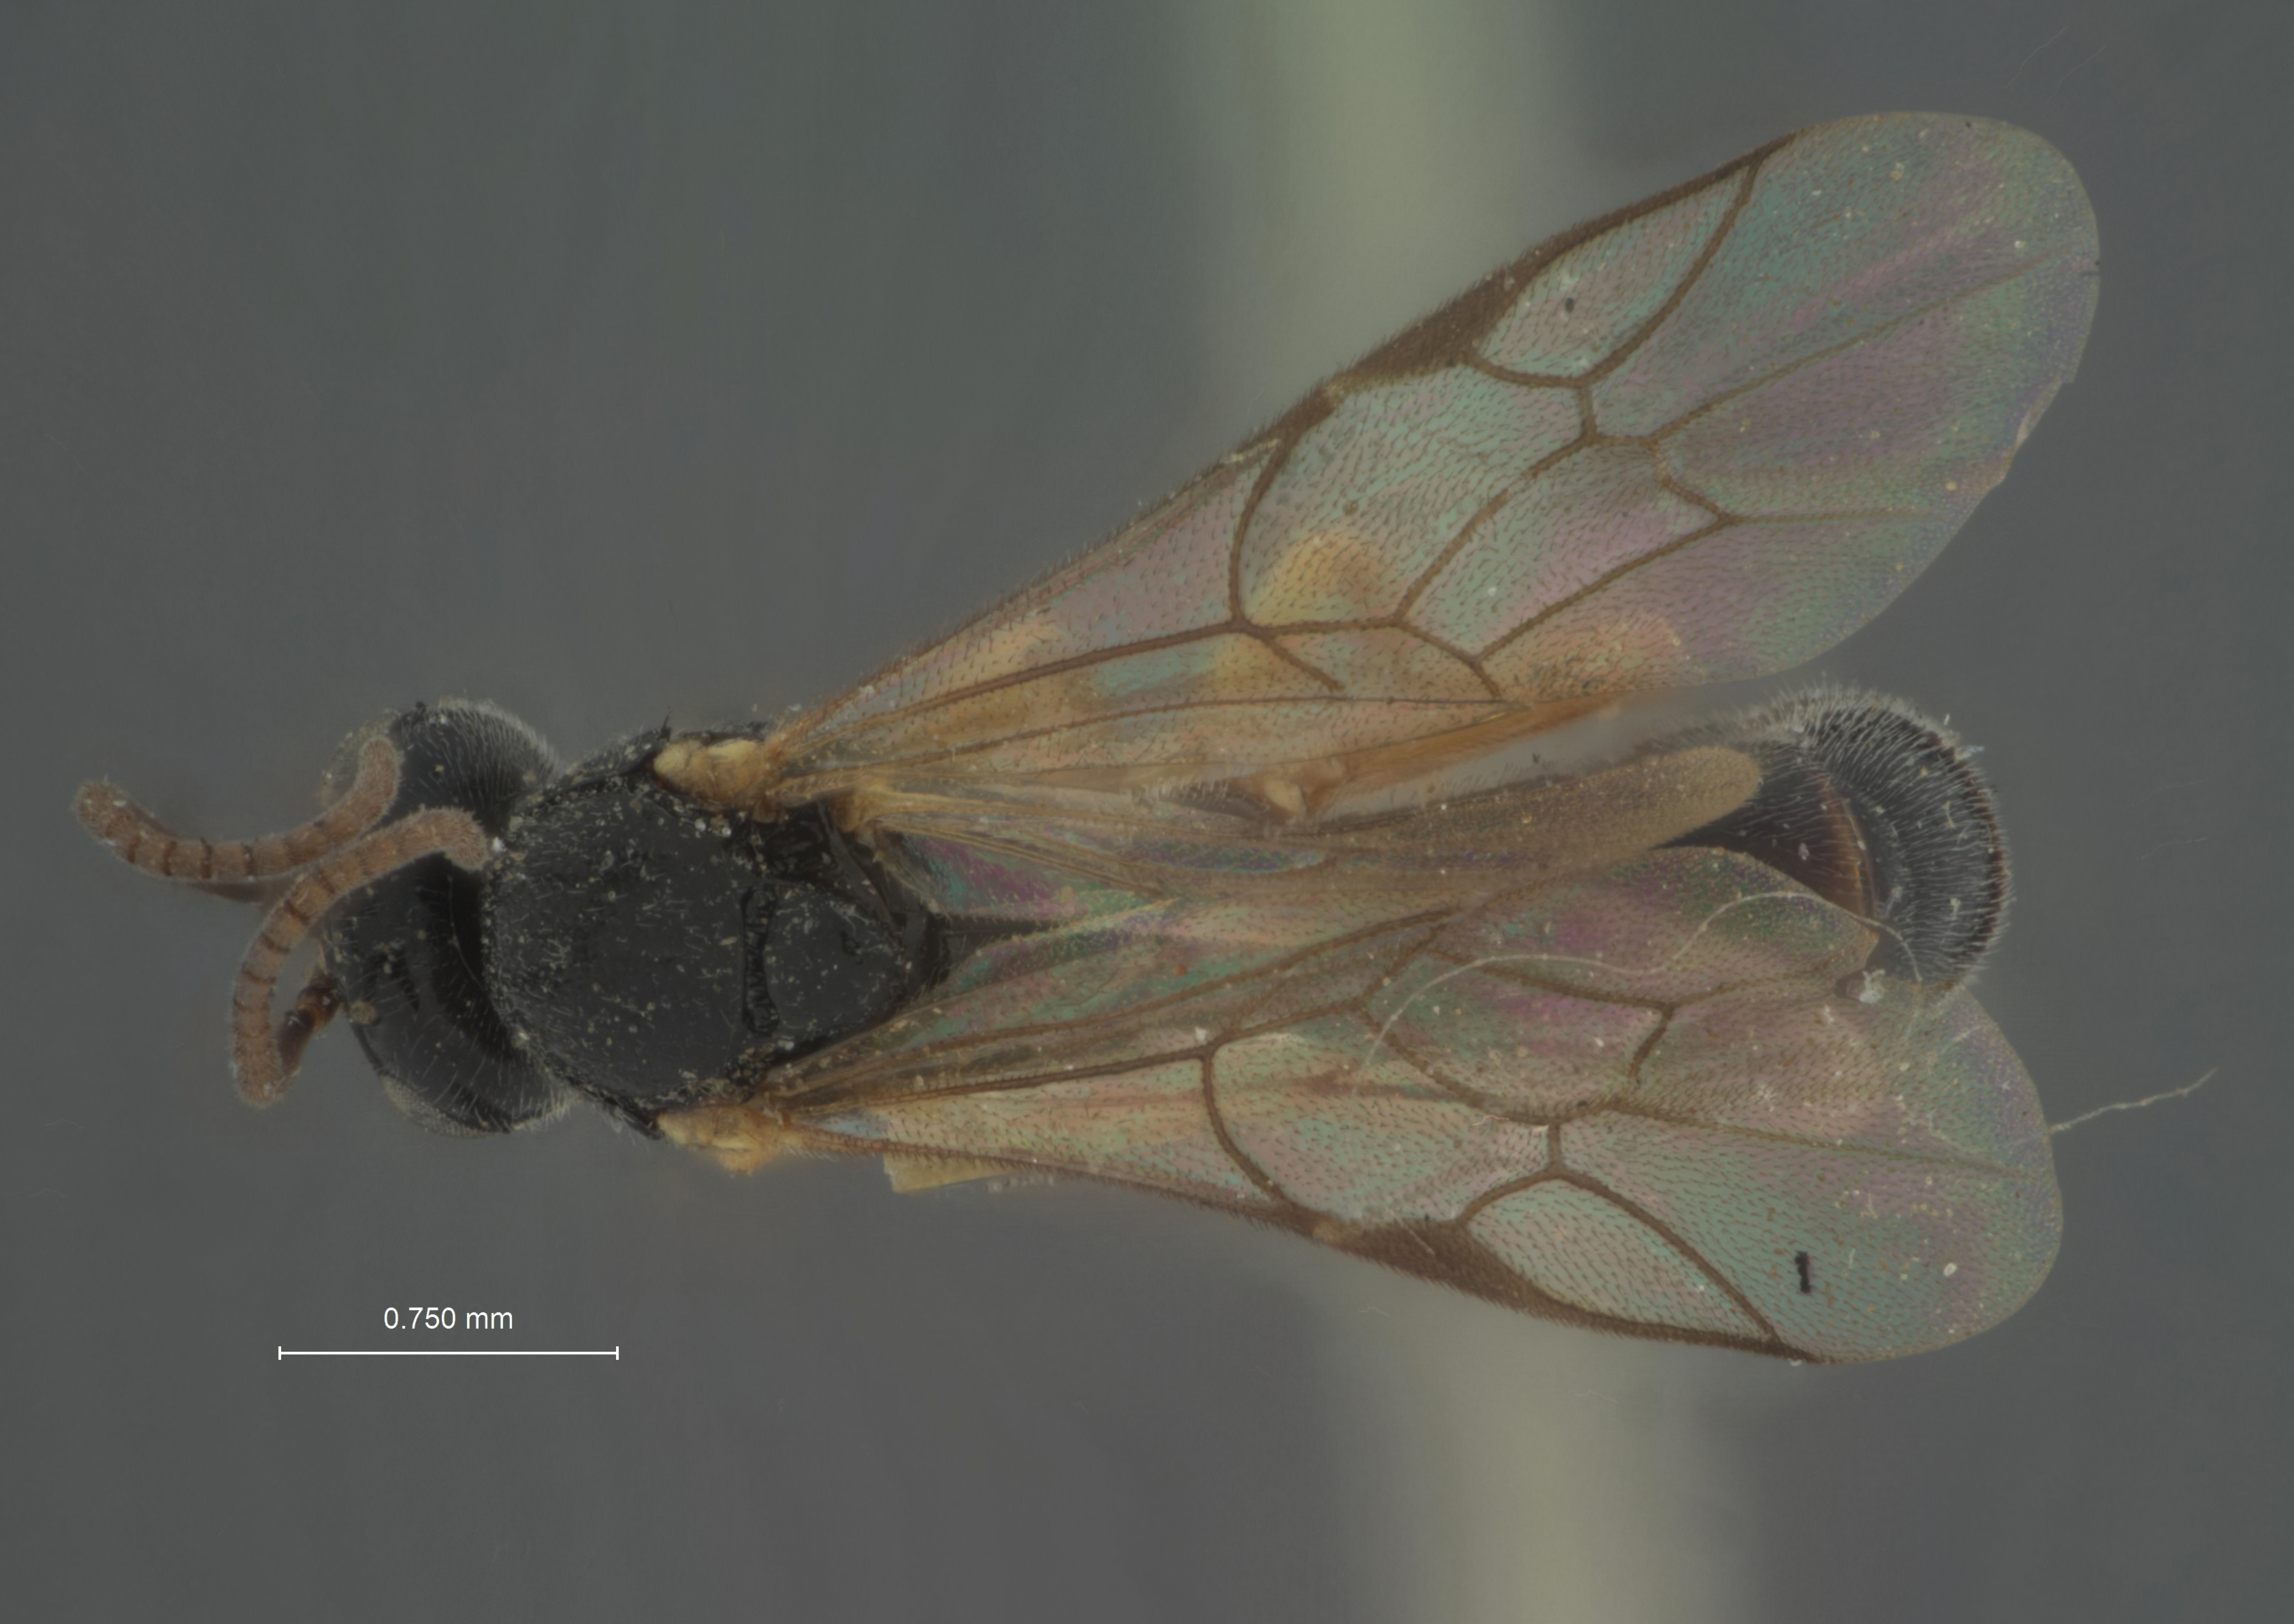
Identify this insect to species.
Chorinaeus californicus
